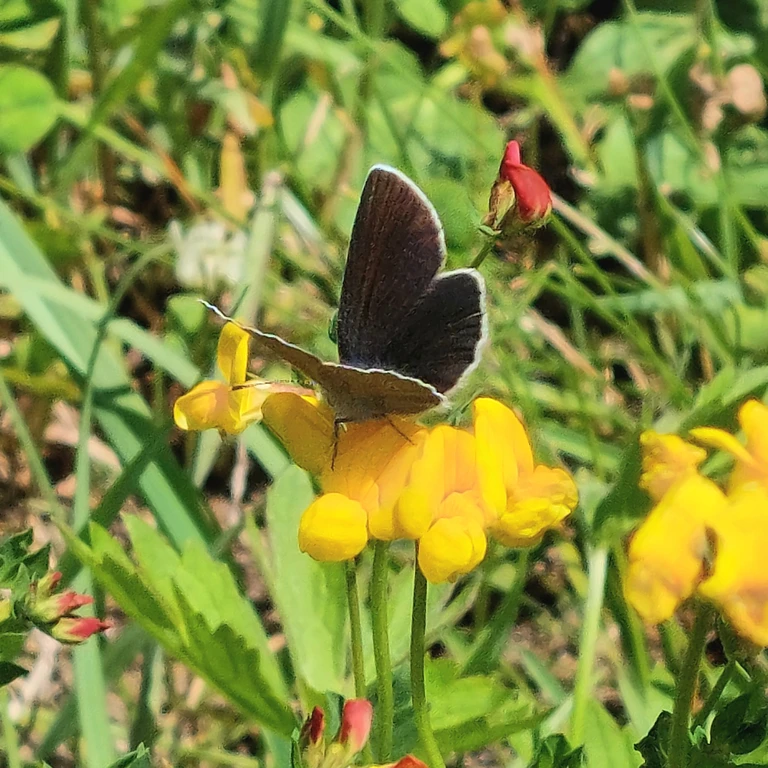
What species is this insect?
Cyaniris semiargus
